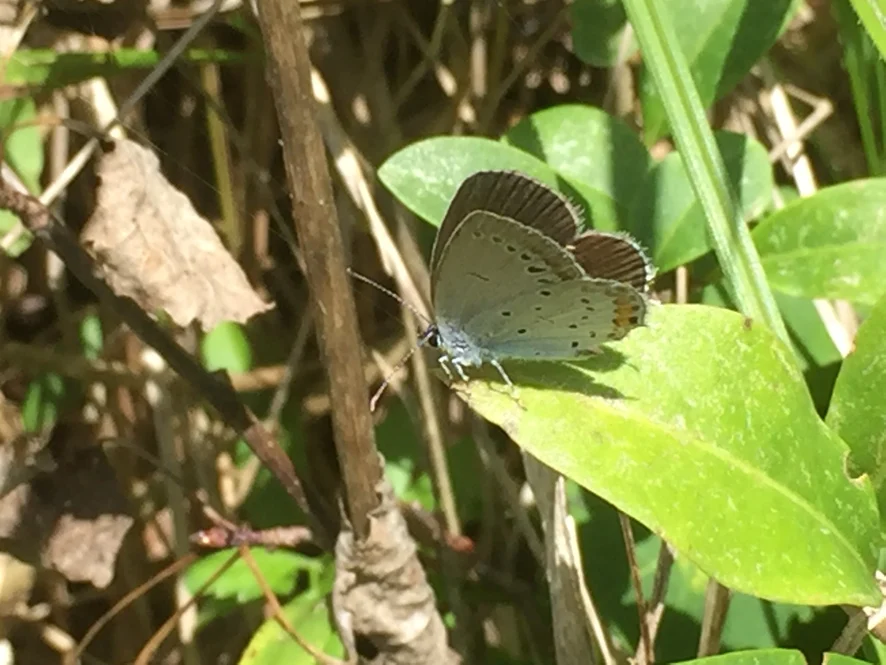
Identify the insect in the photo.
Cupido argiades (also Elkalyce argiades)
